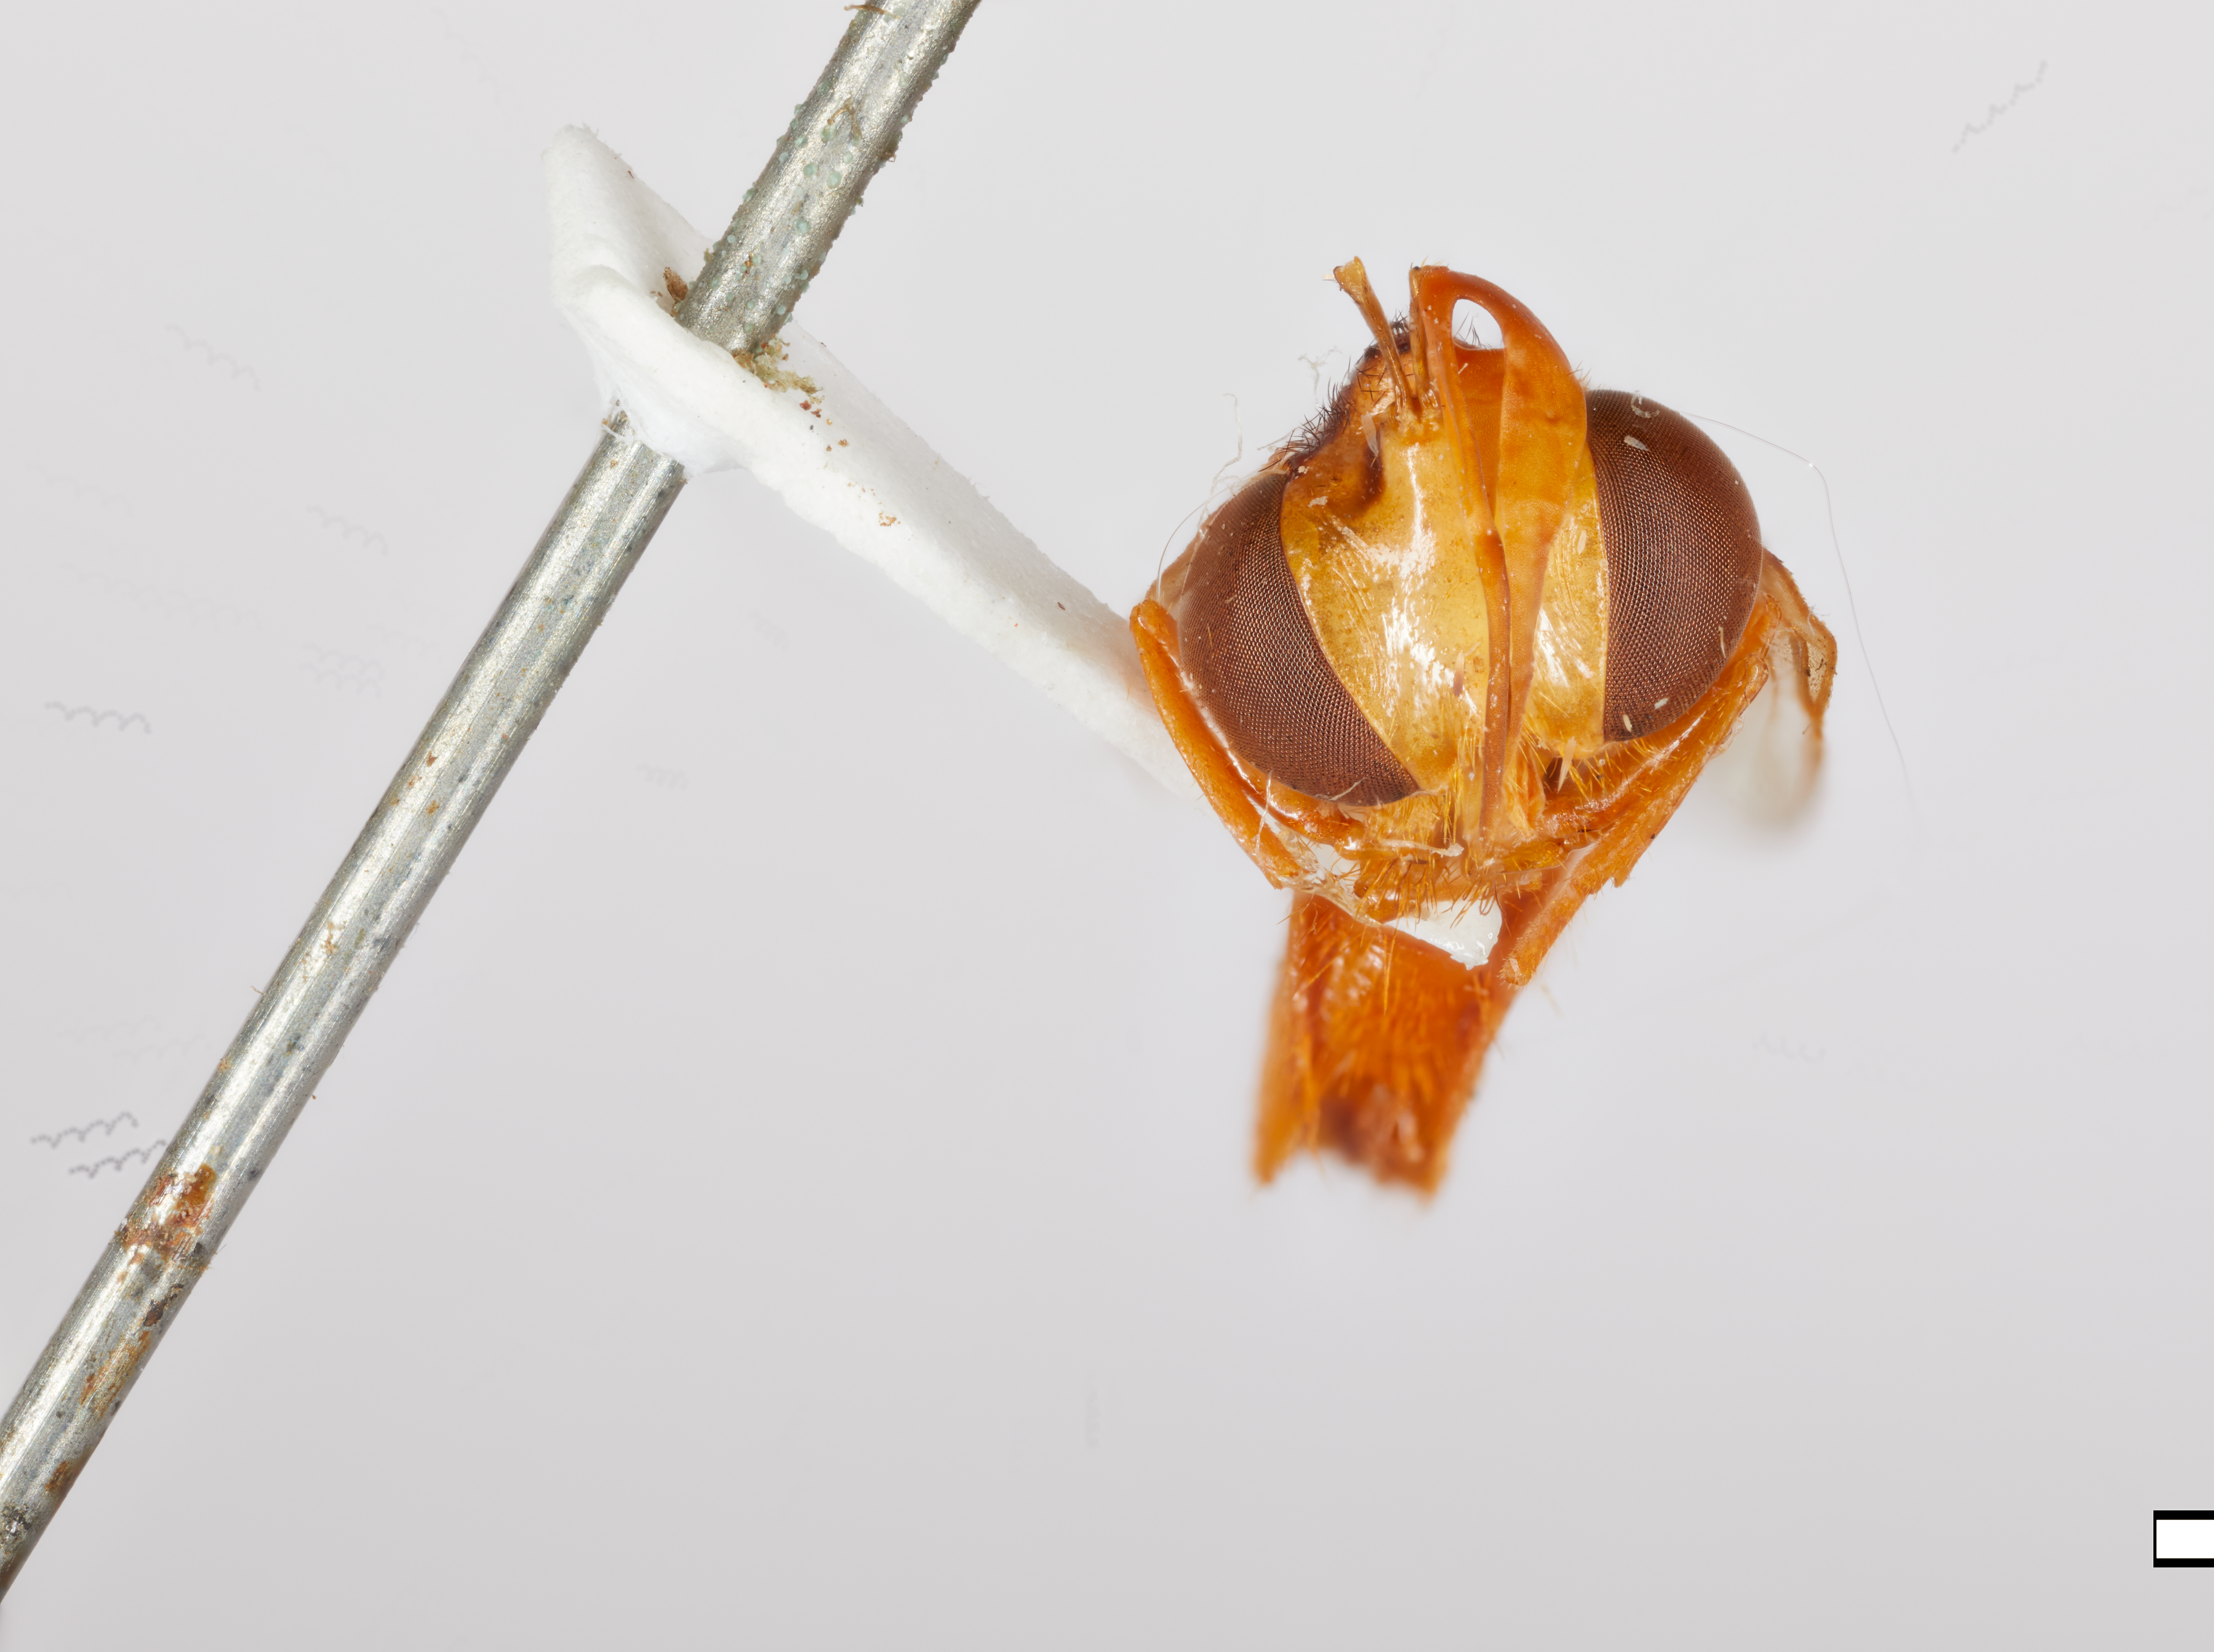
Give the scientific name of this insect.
Microdon megacephalus
